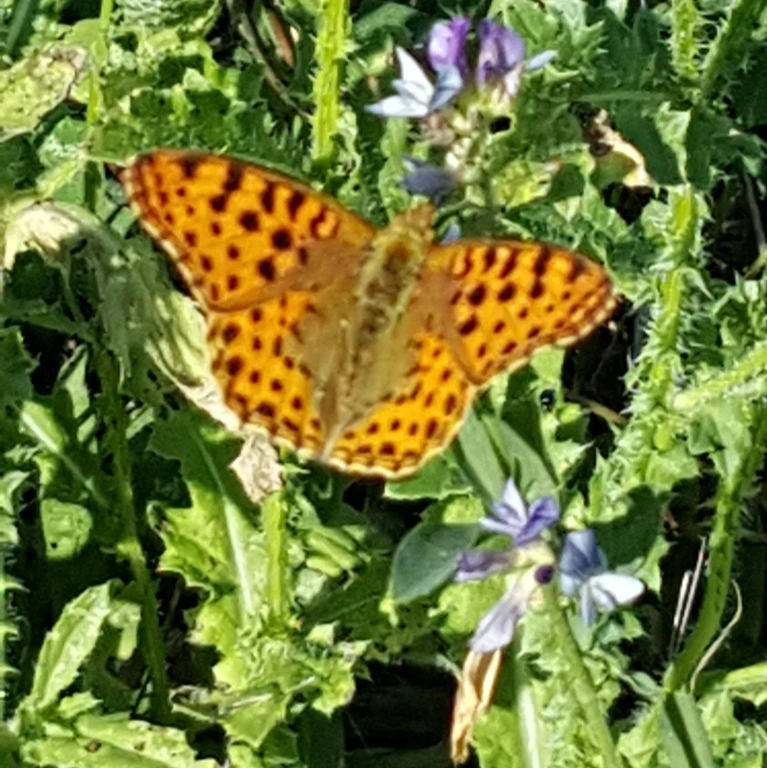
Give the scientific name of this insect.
Issoria lathonia
